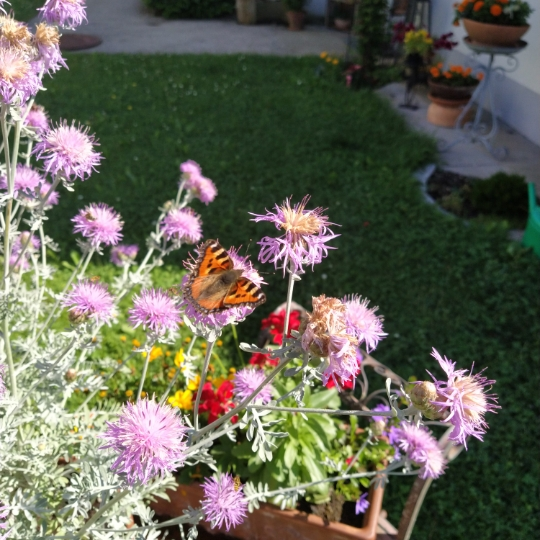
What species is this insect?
Aglais urticae
